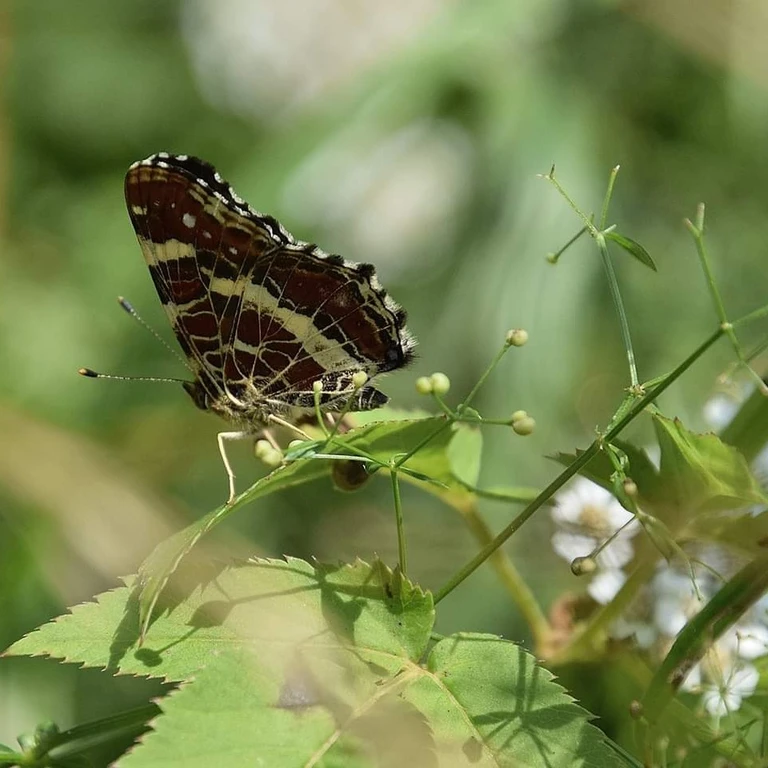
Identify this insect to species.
Araschnia levana
